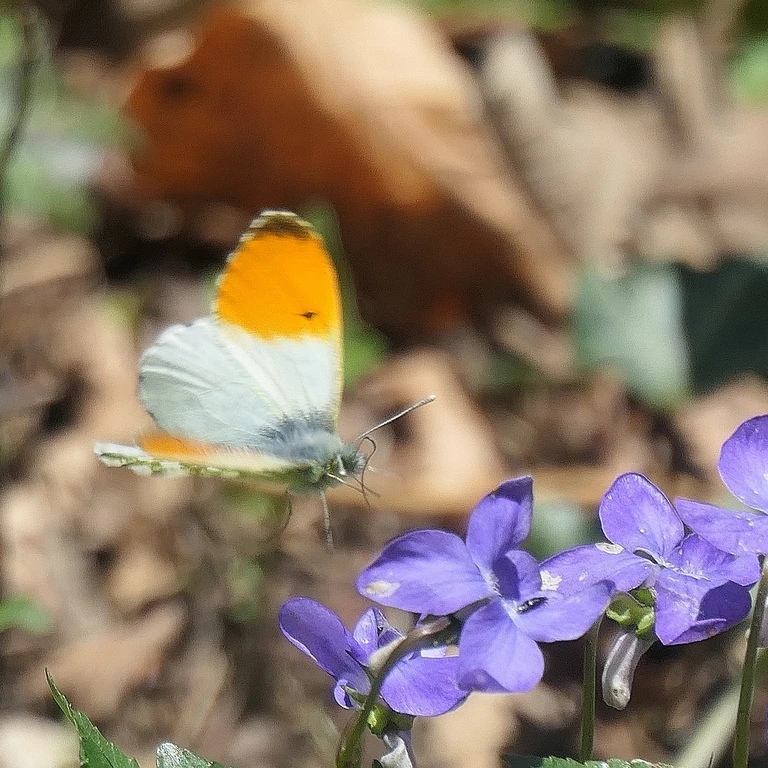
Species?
Anthocharis cardamines
